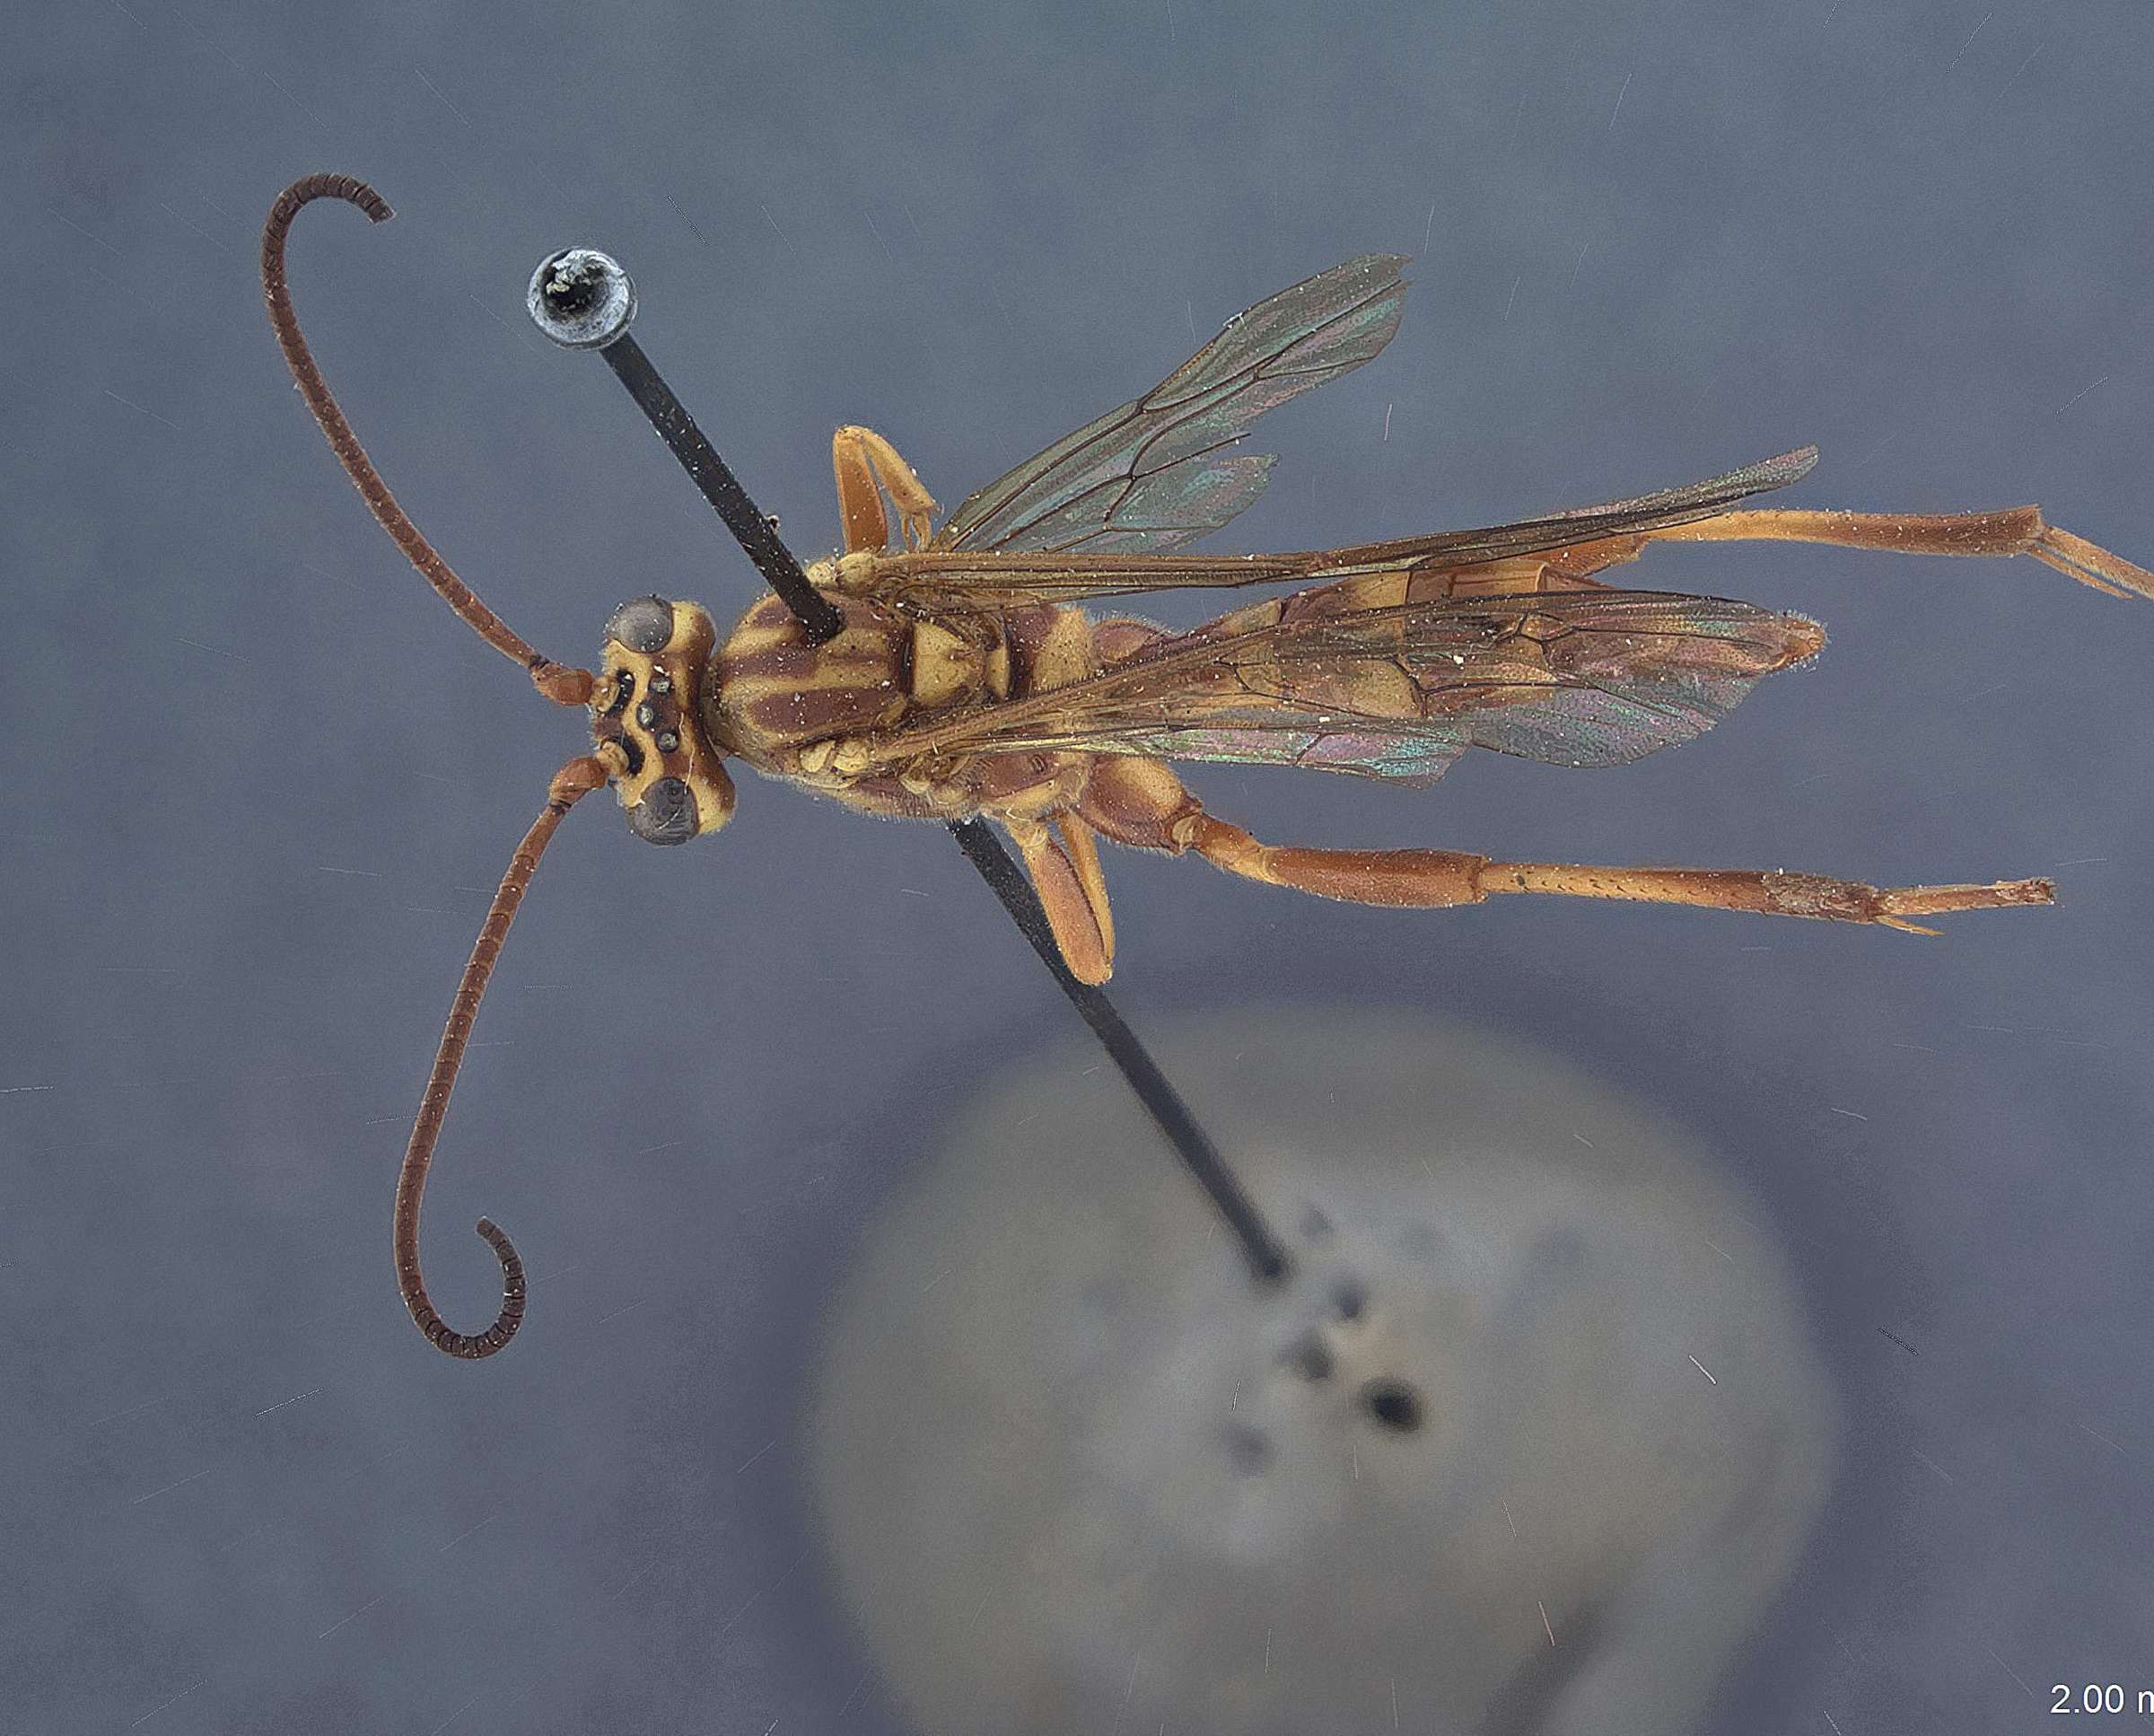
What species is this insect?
Banchus rufescens
